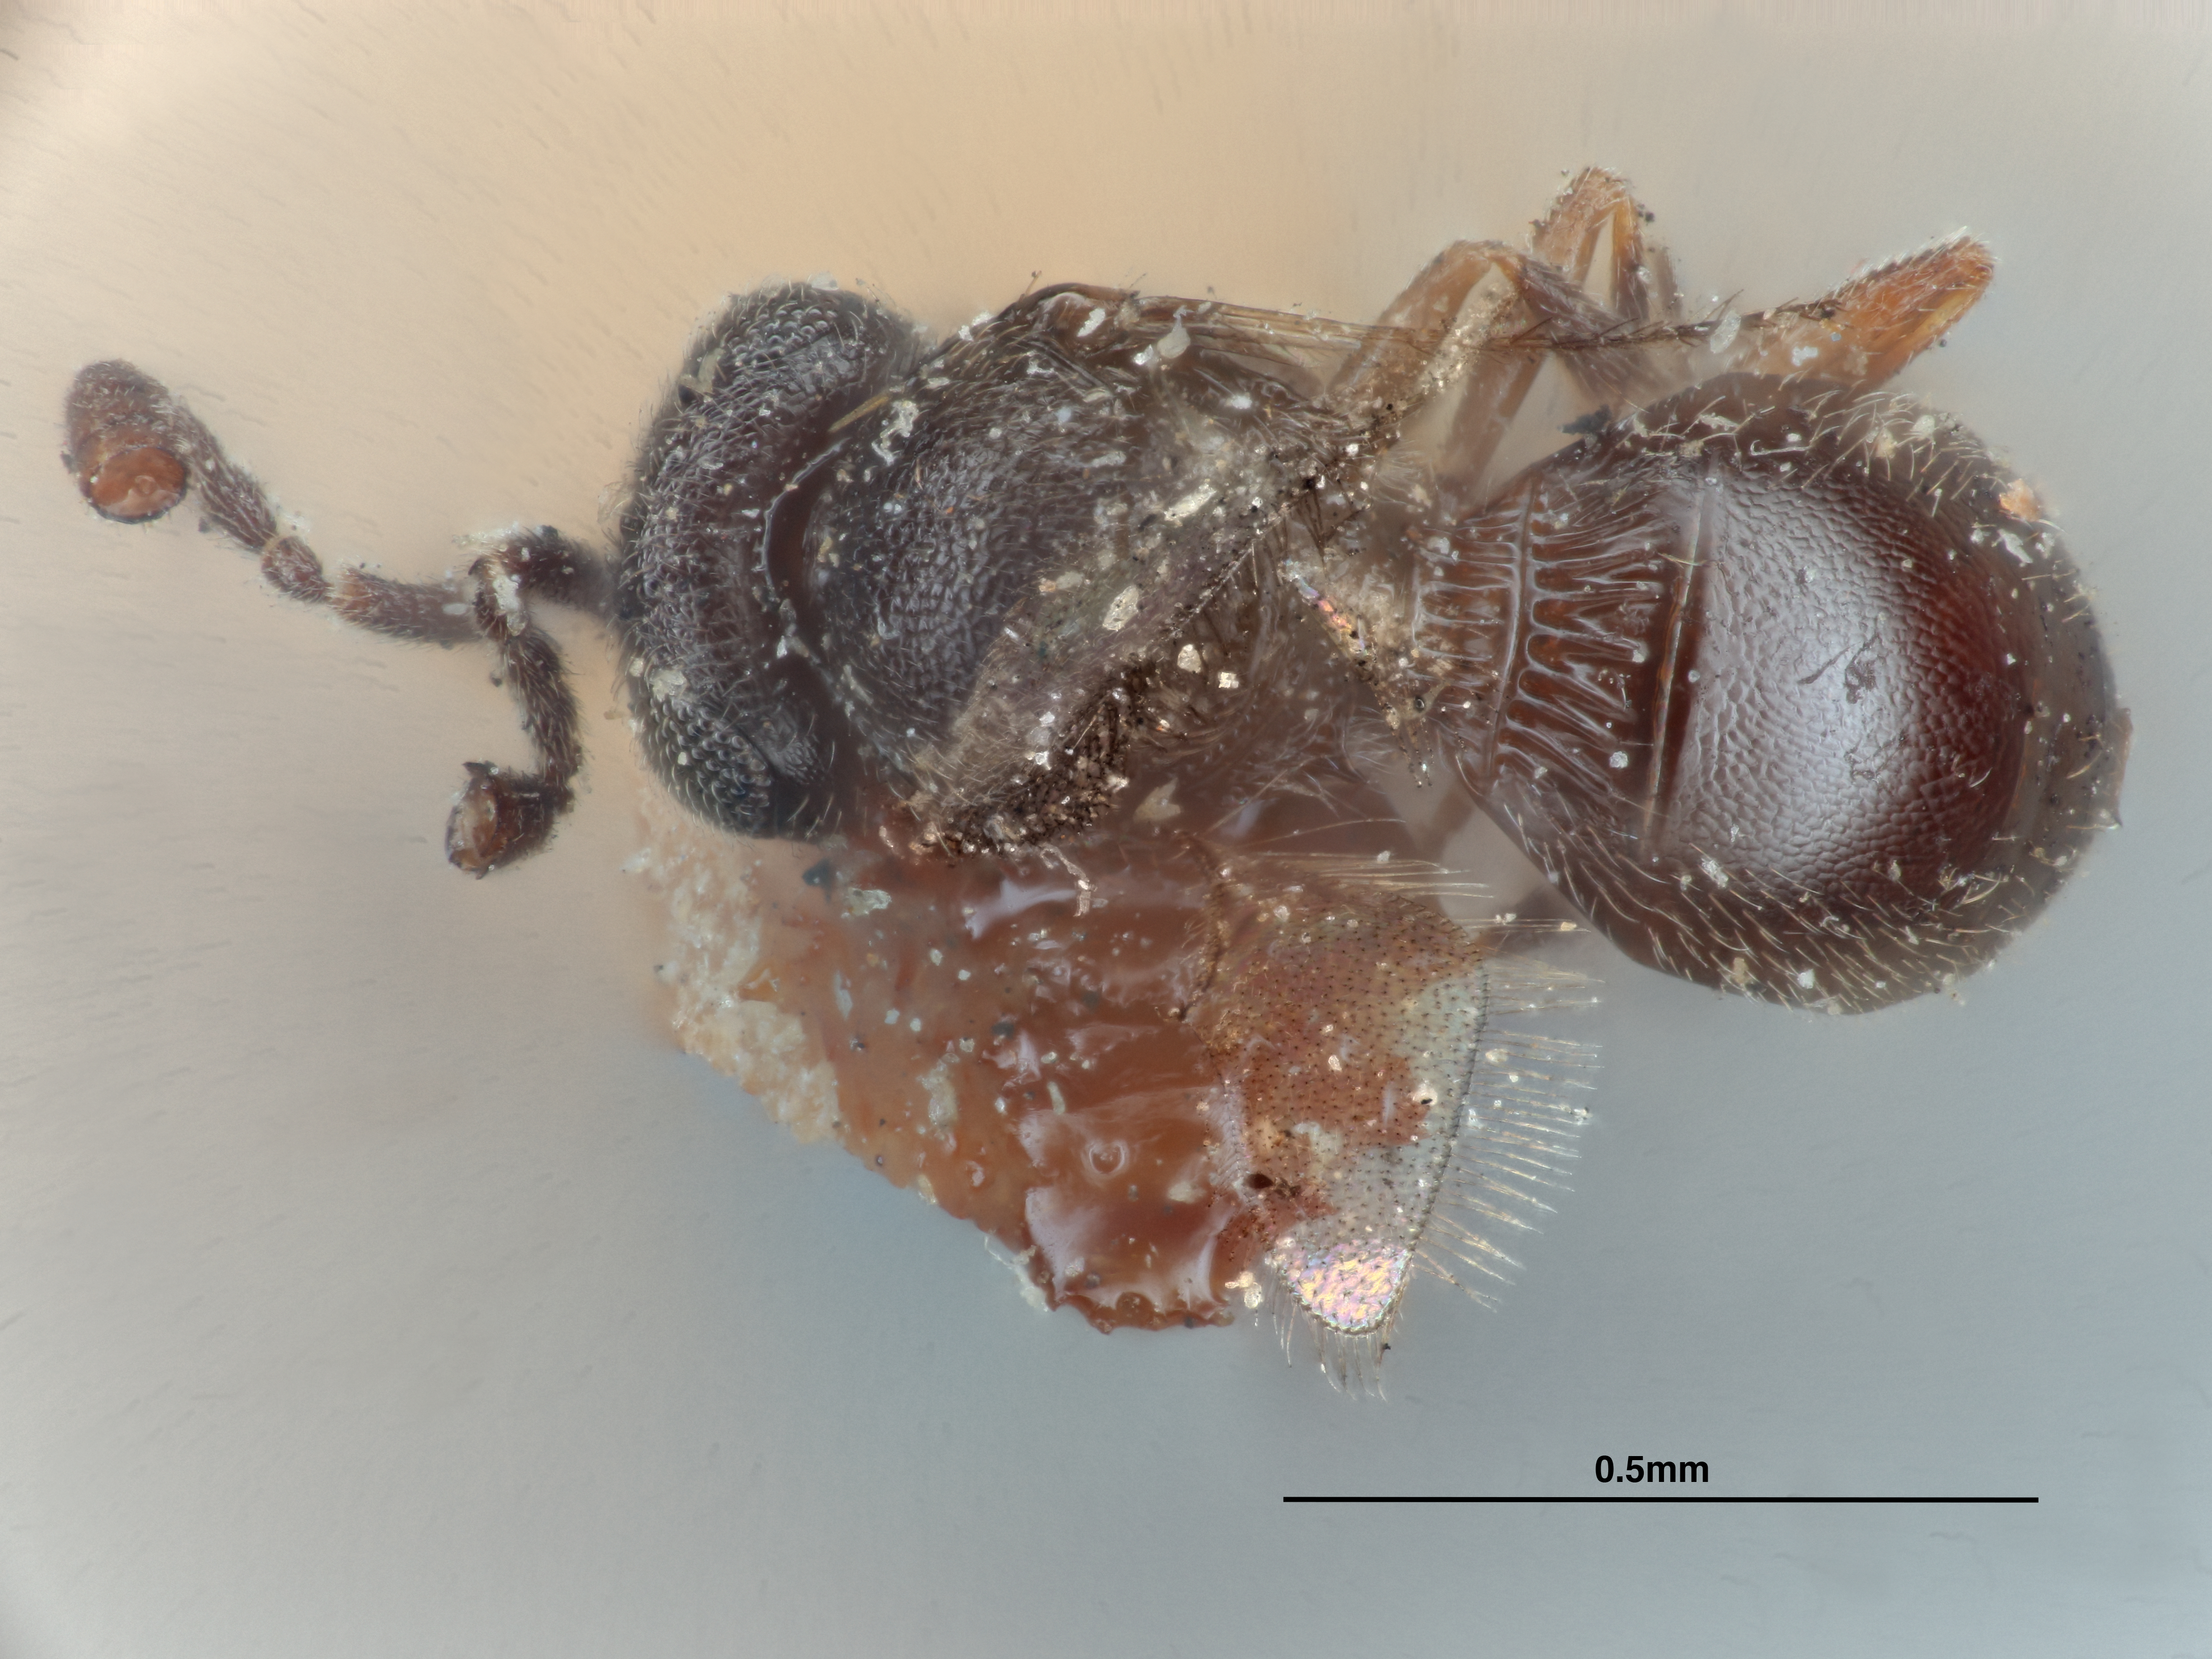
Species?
Trimorus nigrobrunneus
